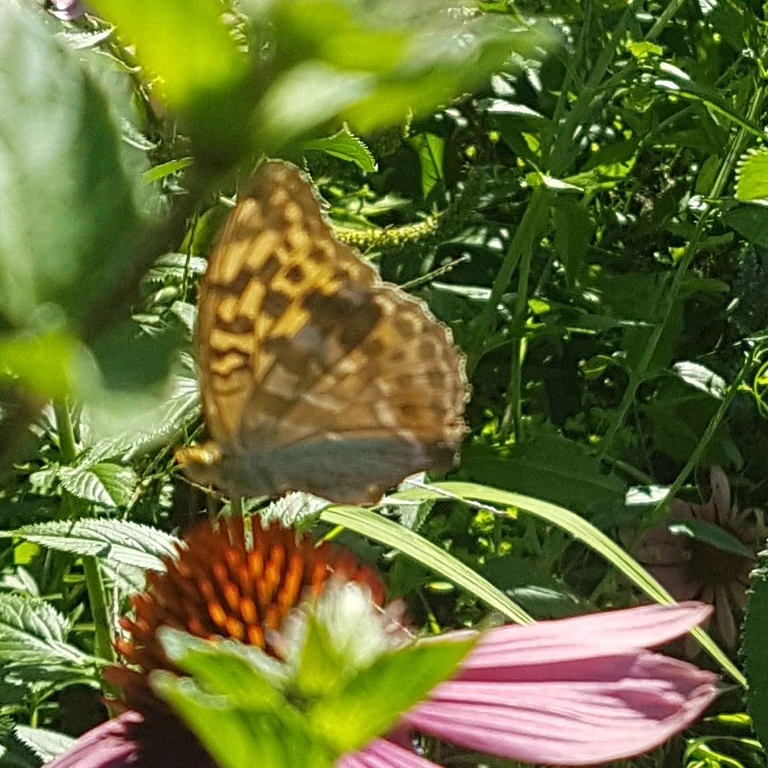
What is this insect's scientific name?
Argynnis paphia
